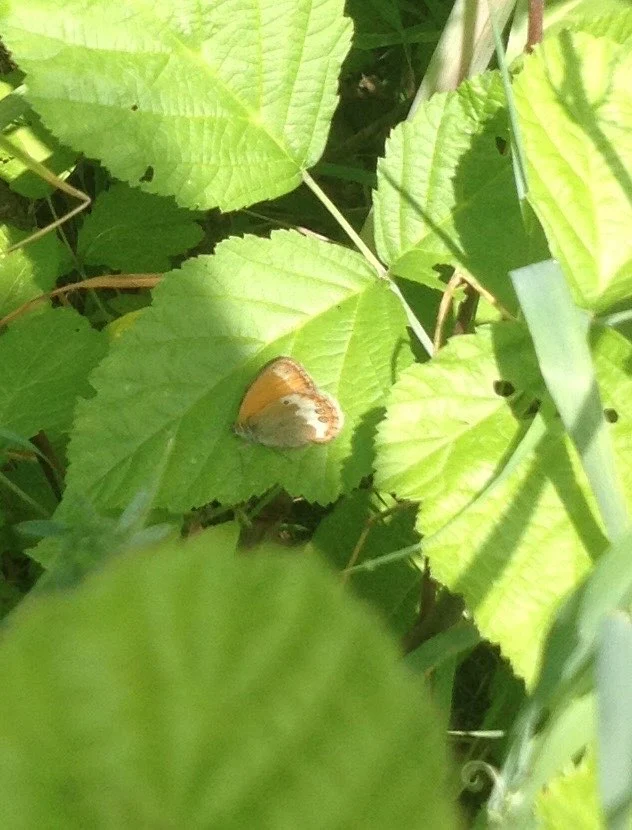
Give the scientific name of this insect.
Coenonympha arcania
